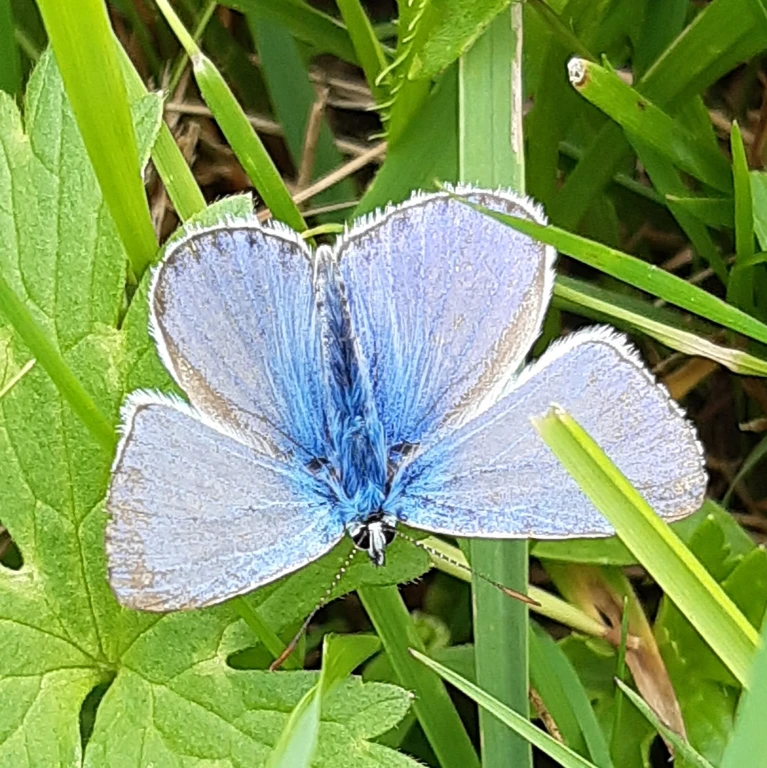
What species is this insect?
Polyommatus icarus
